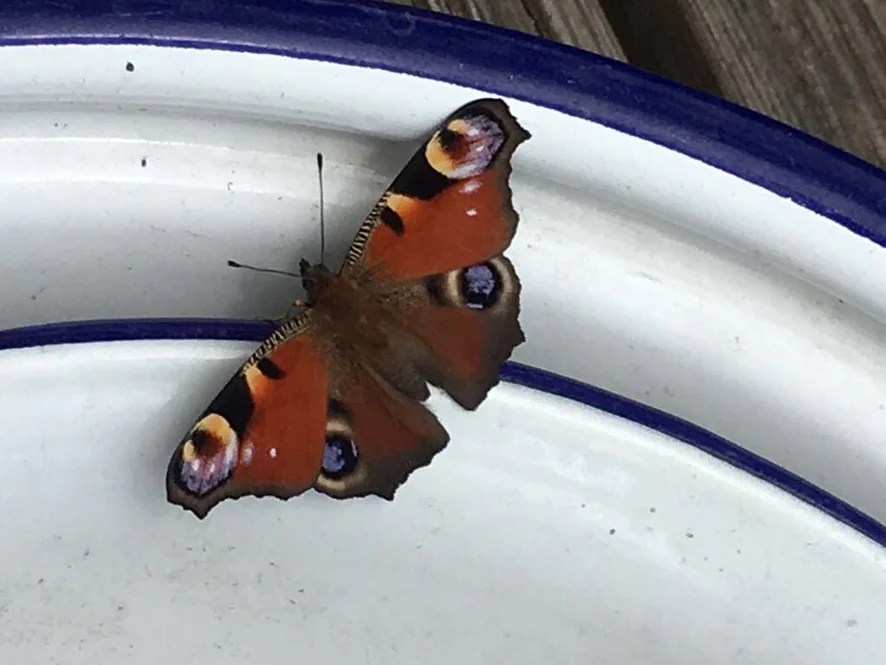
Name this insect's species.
Aglais io
